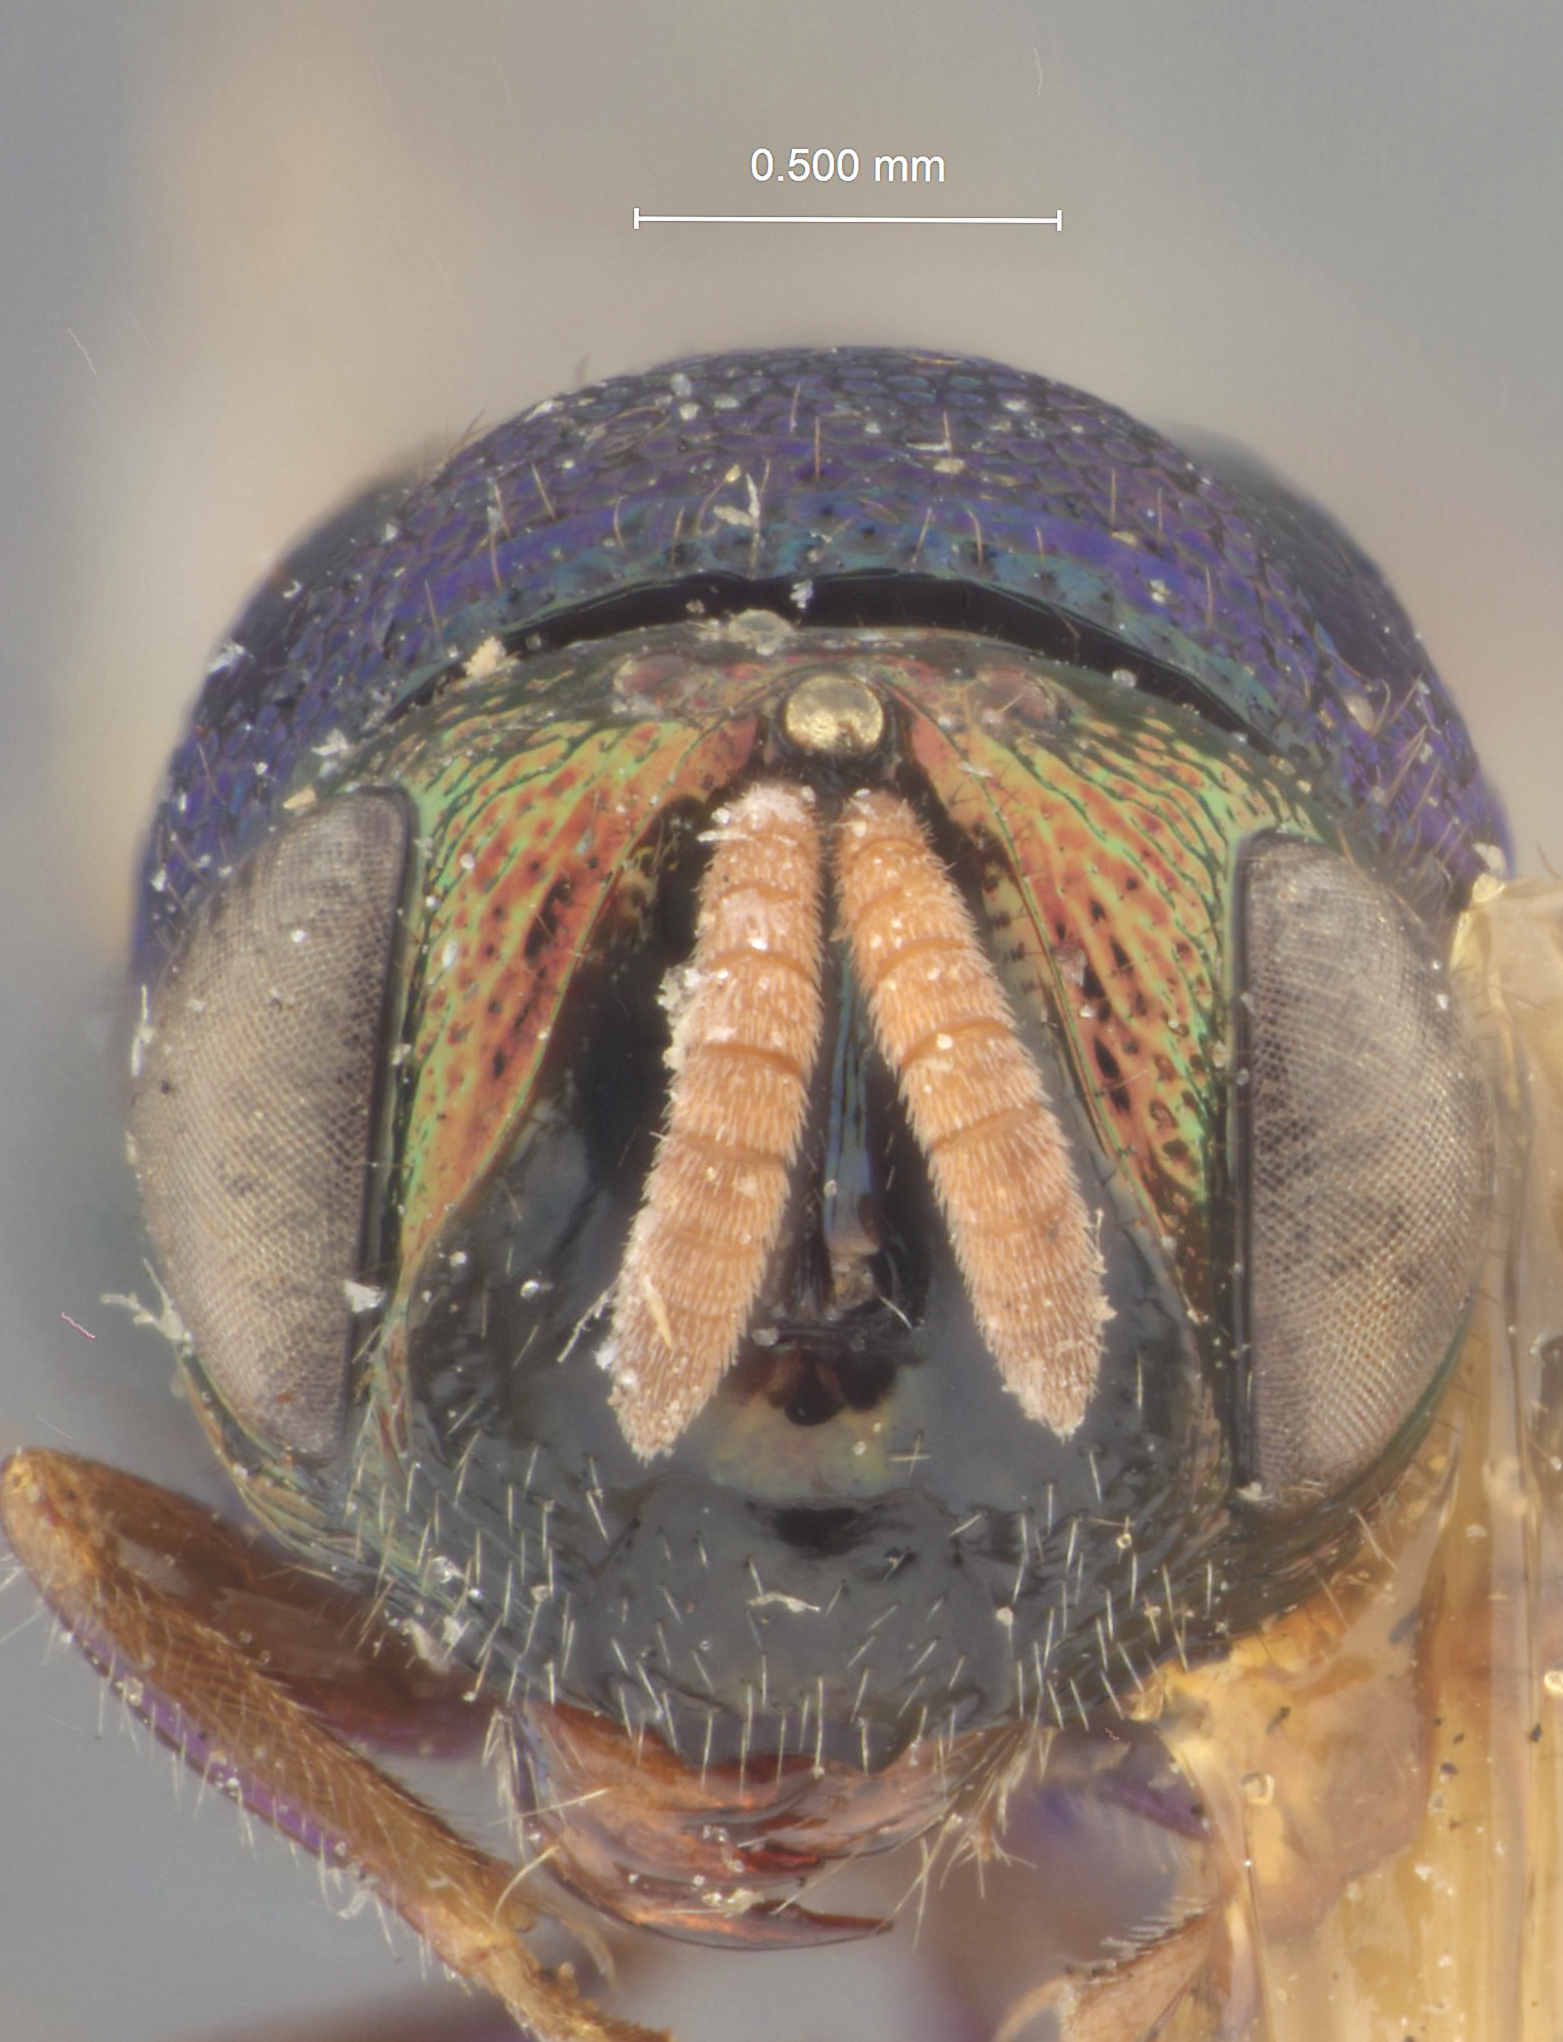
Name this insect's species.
Perilampus regalis
